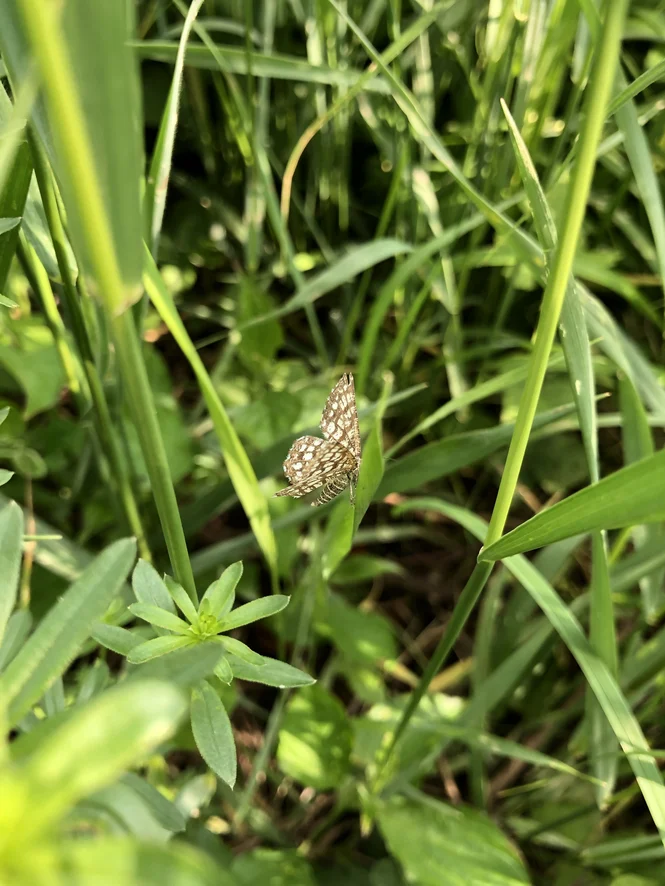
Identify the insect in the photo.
Chiasmia clathrata
